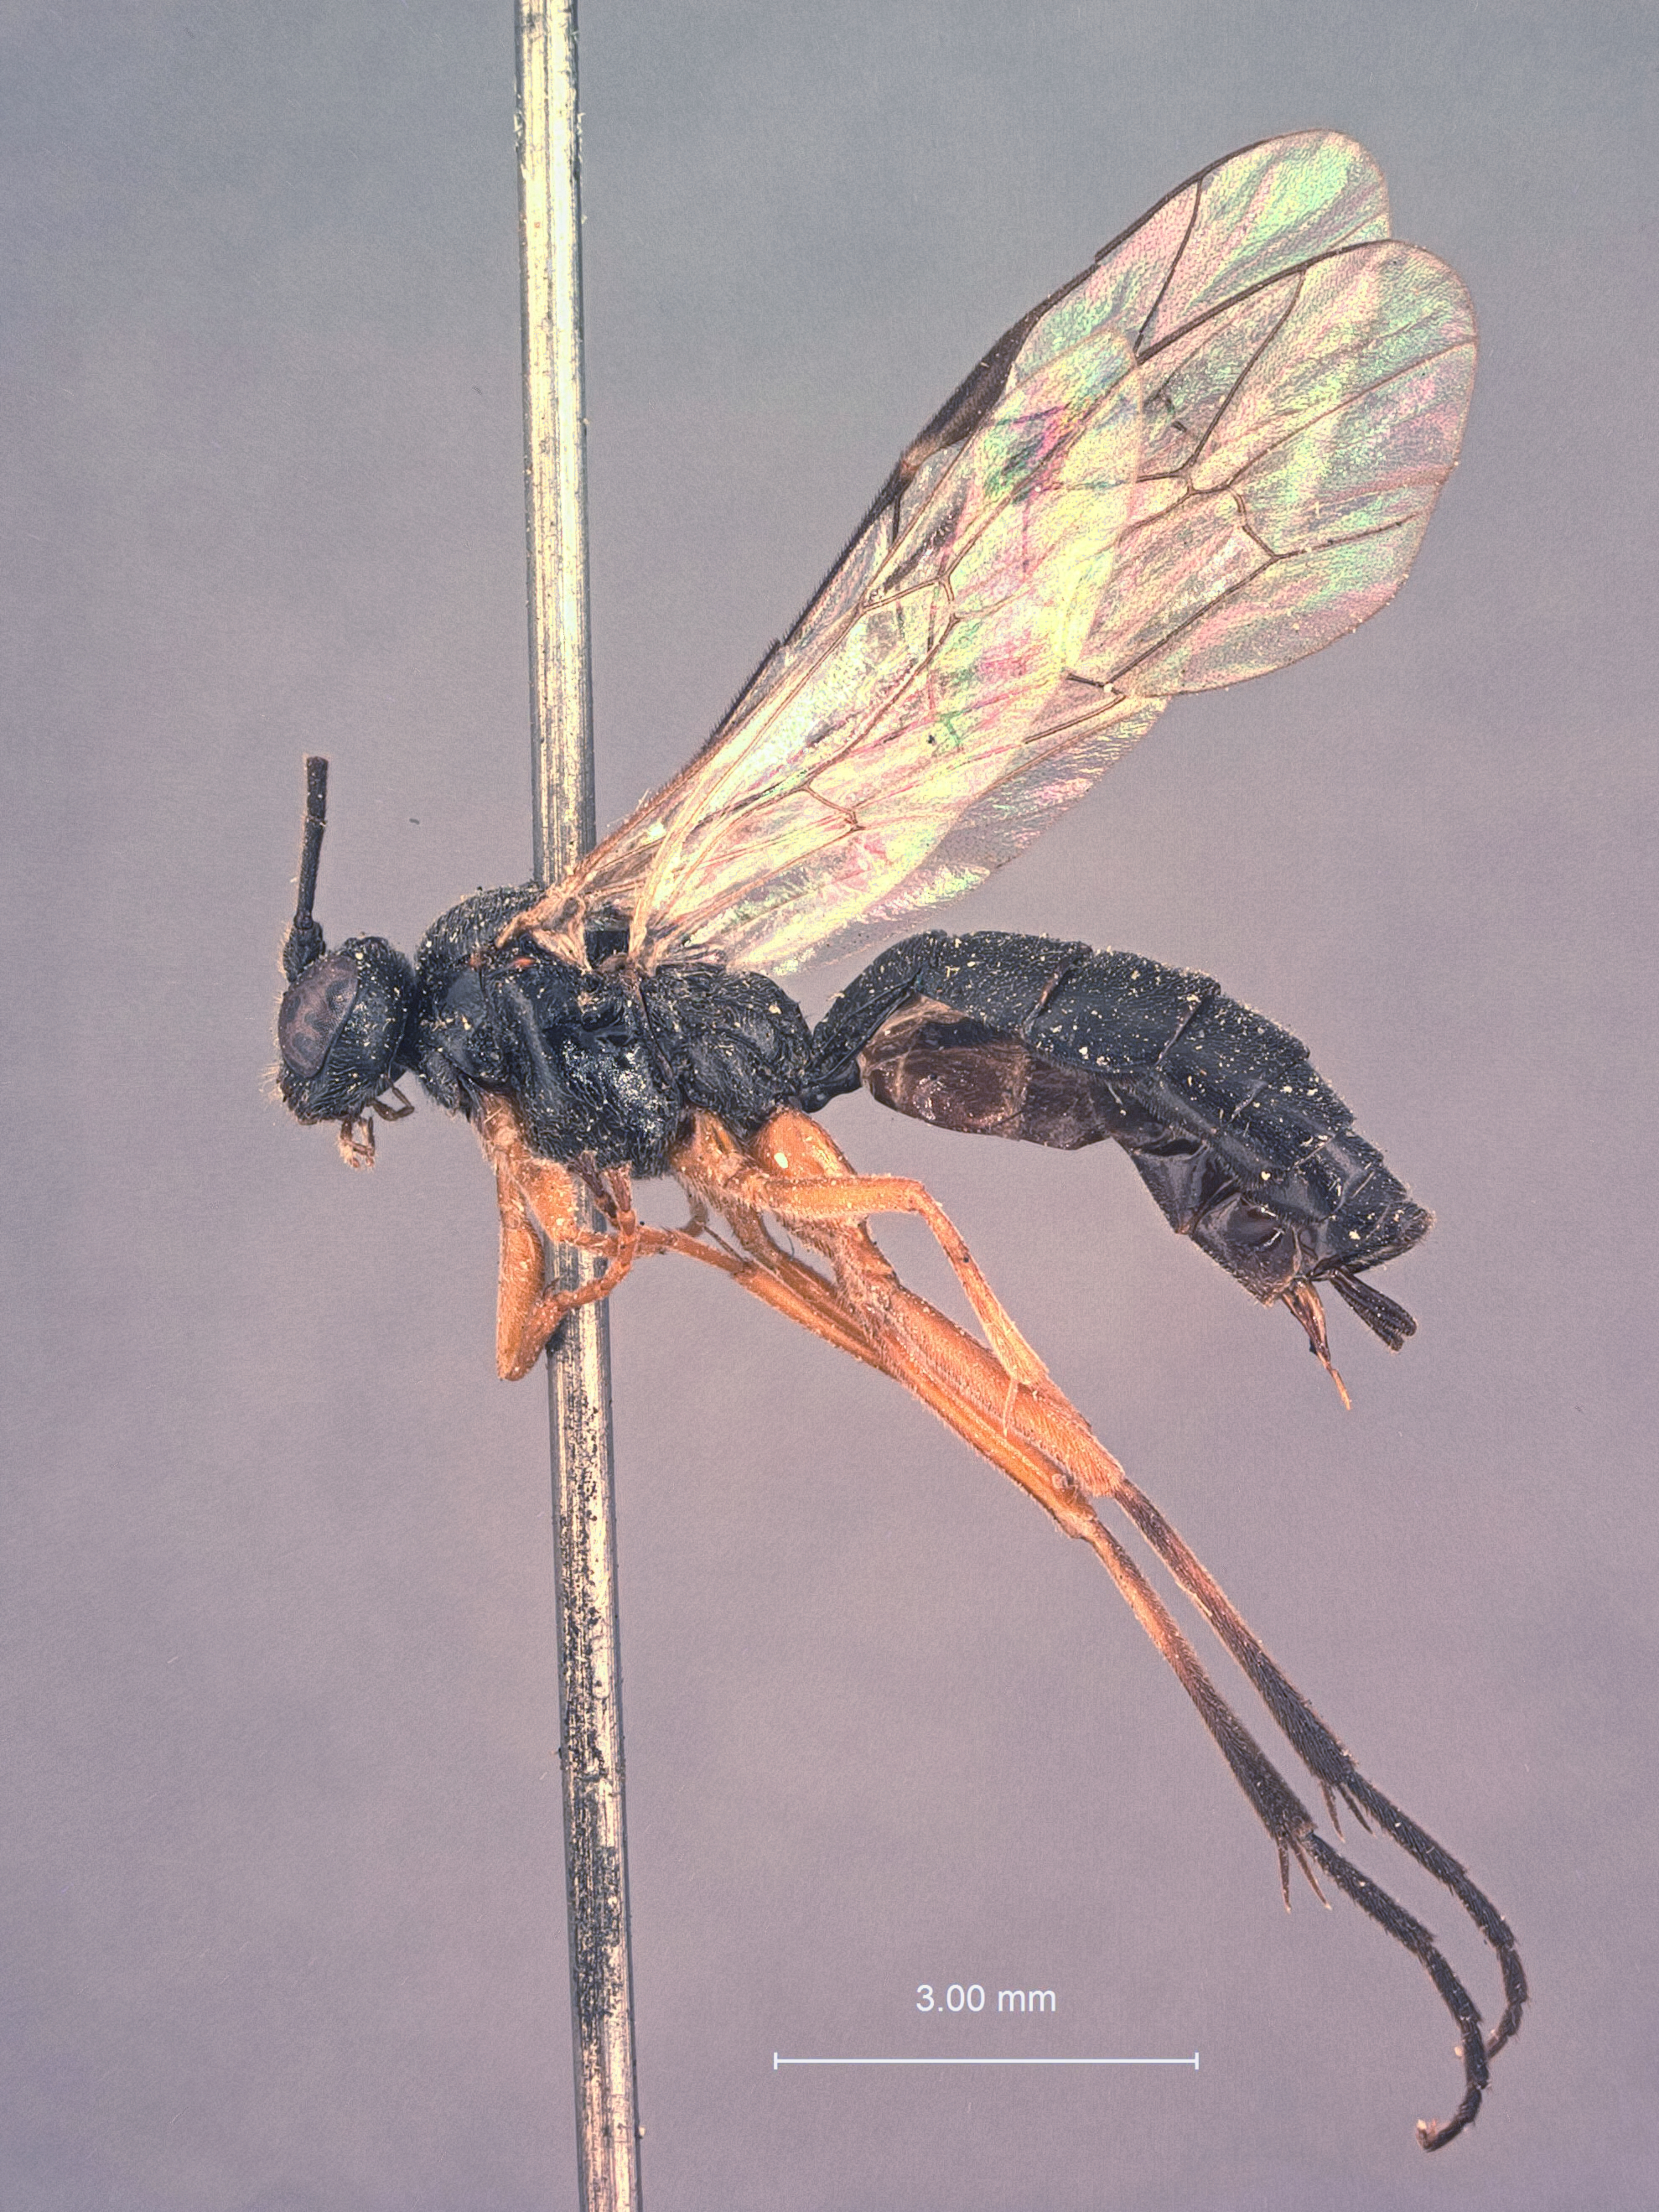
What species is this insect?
Polyterus sexcarinatus
